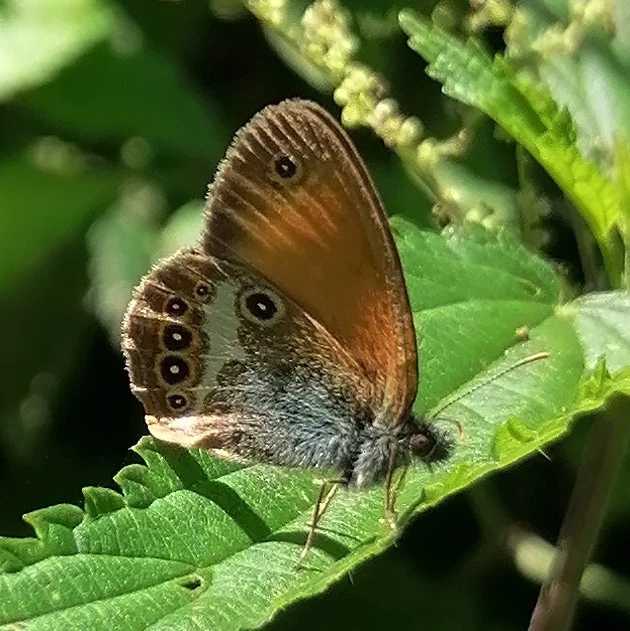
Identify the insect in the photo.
Coenonympha arcania
